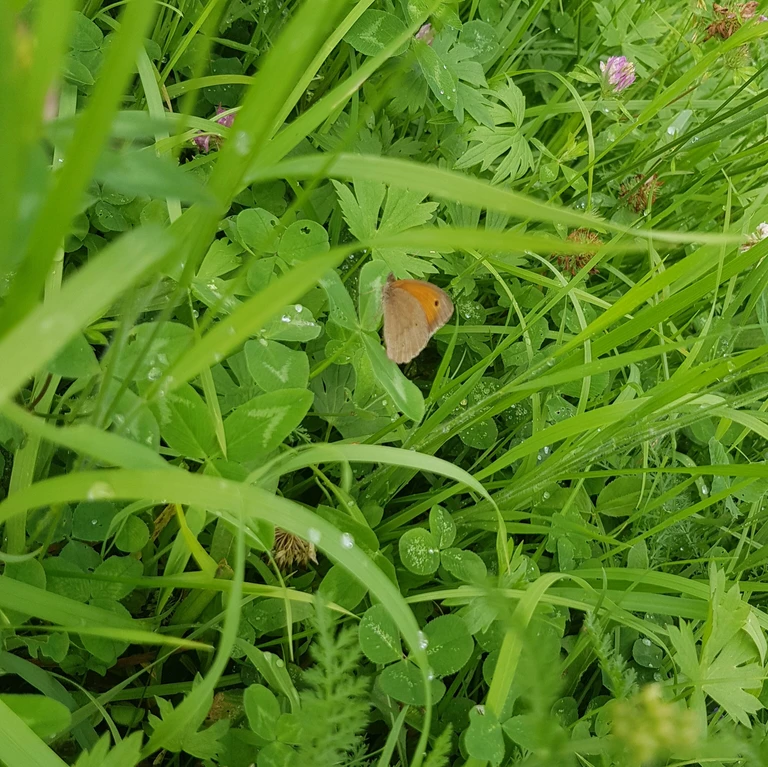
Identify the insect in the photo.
Maniola jurtina
